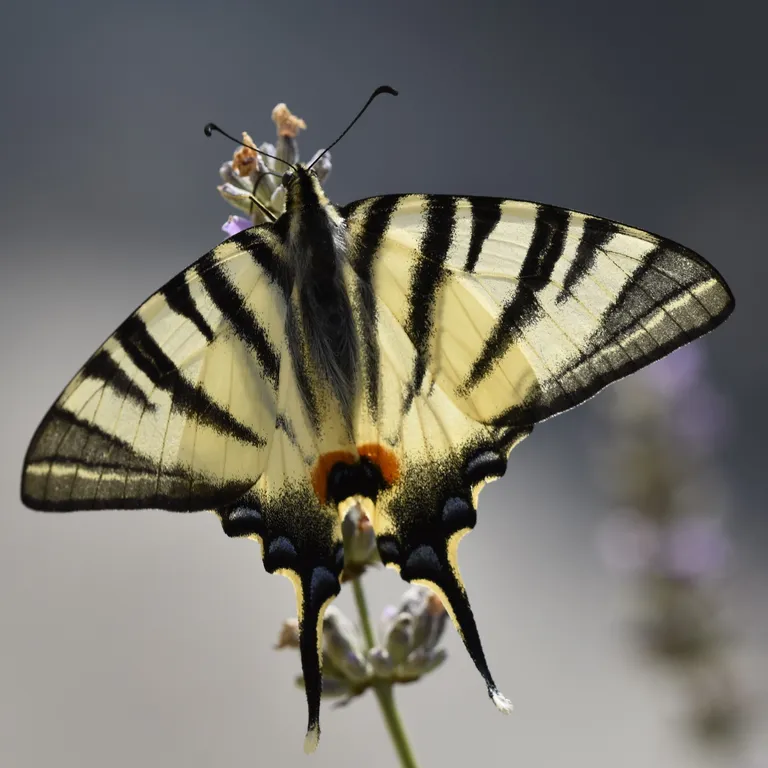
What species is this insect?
Iphiclides podalirius
